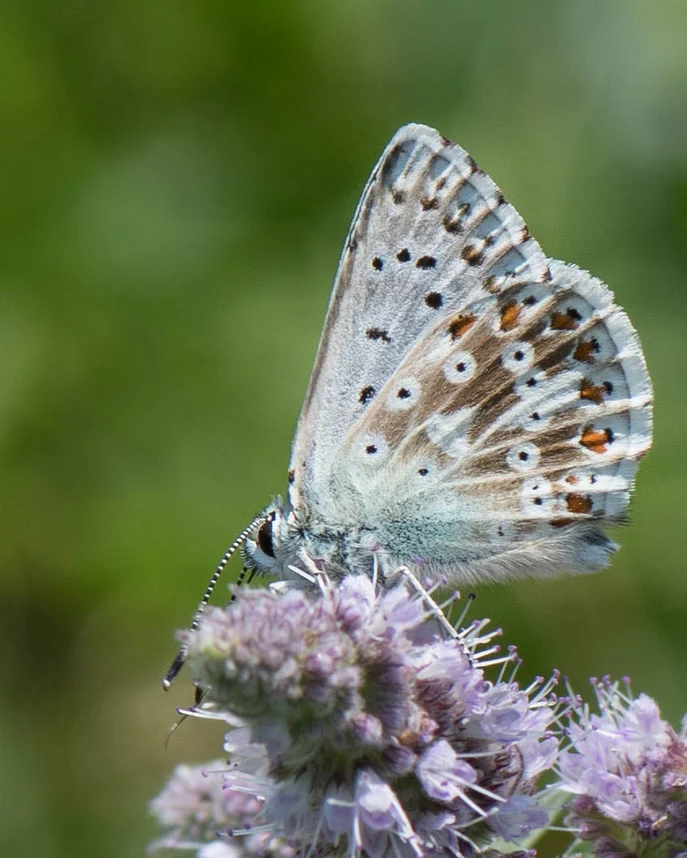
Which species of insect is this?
Lysandra coridon
